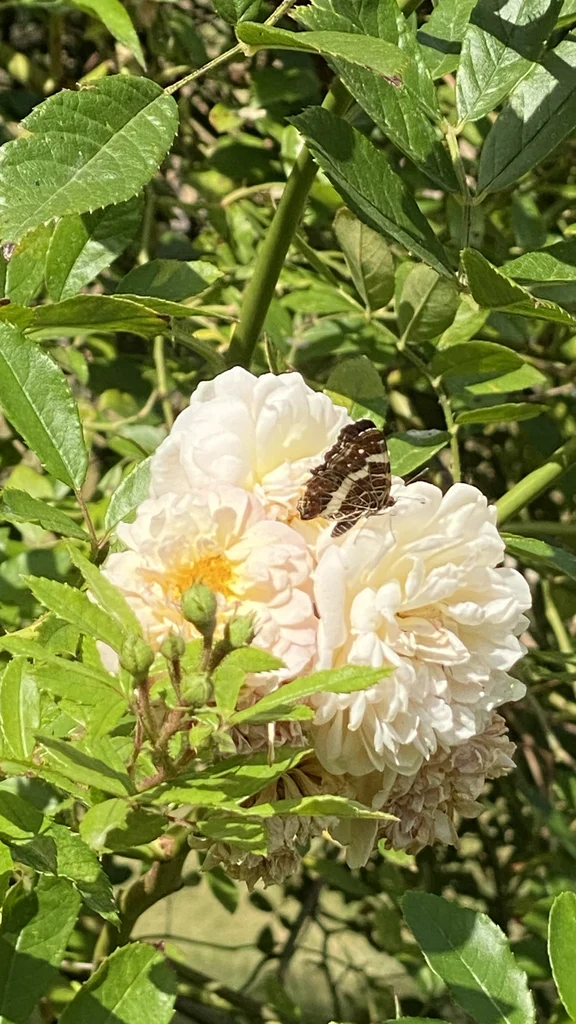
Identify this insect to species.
Araschnia levana
